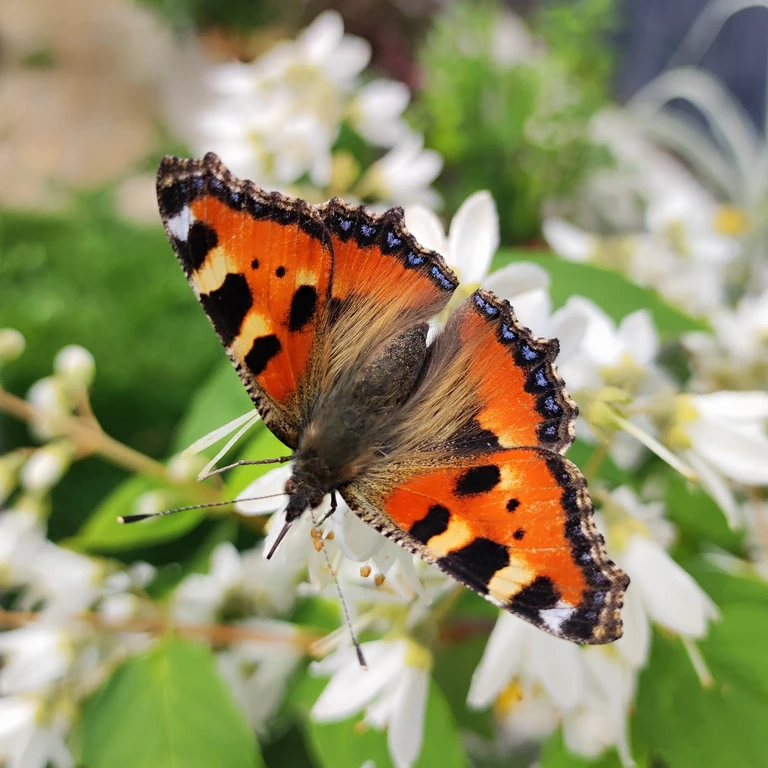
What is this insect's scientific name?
Aglais urticae
